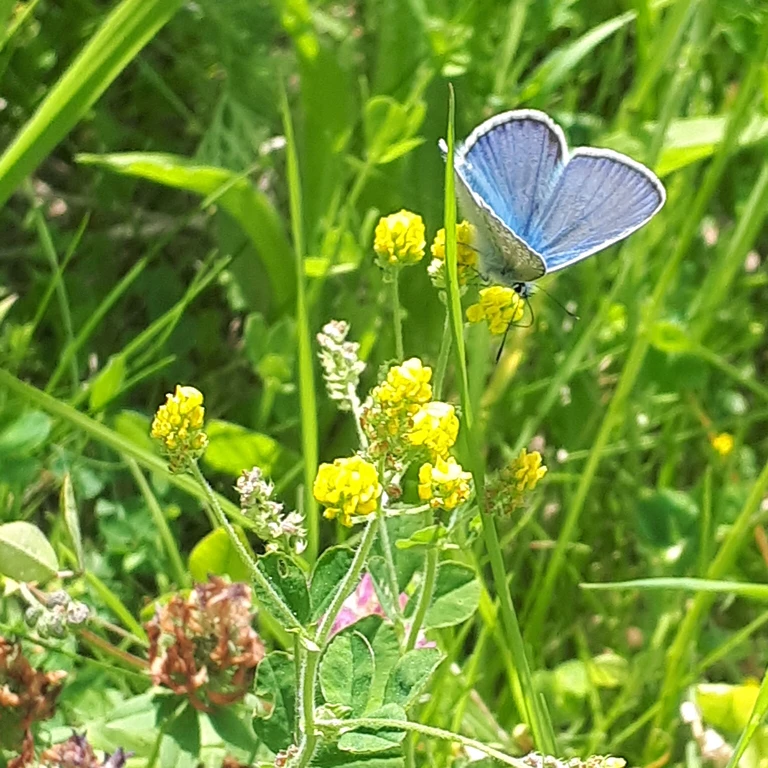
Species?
Polyommatus icarus
